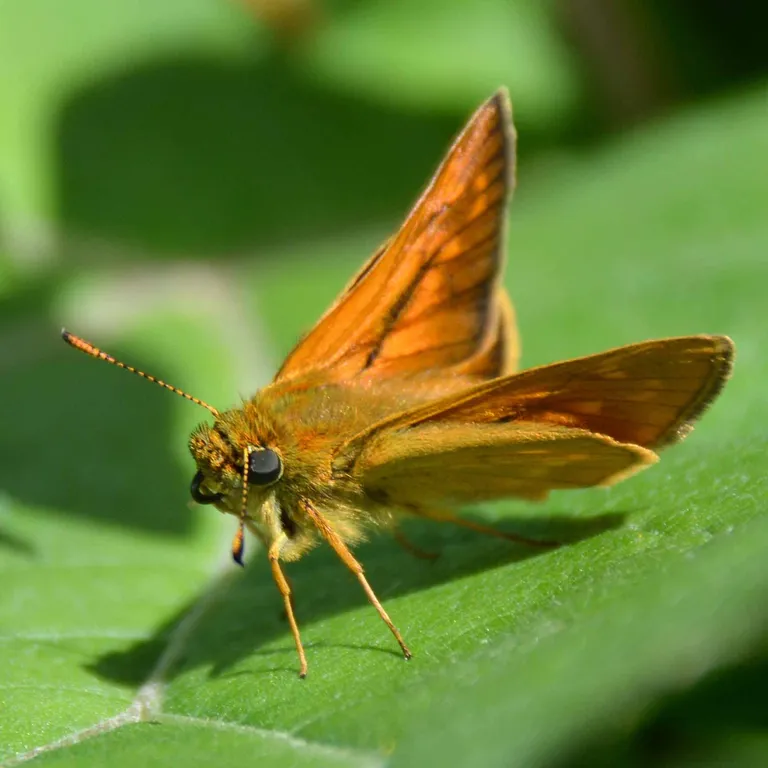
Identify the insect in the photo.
Ochlodes sylvanus (also Ochlodes venata)
